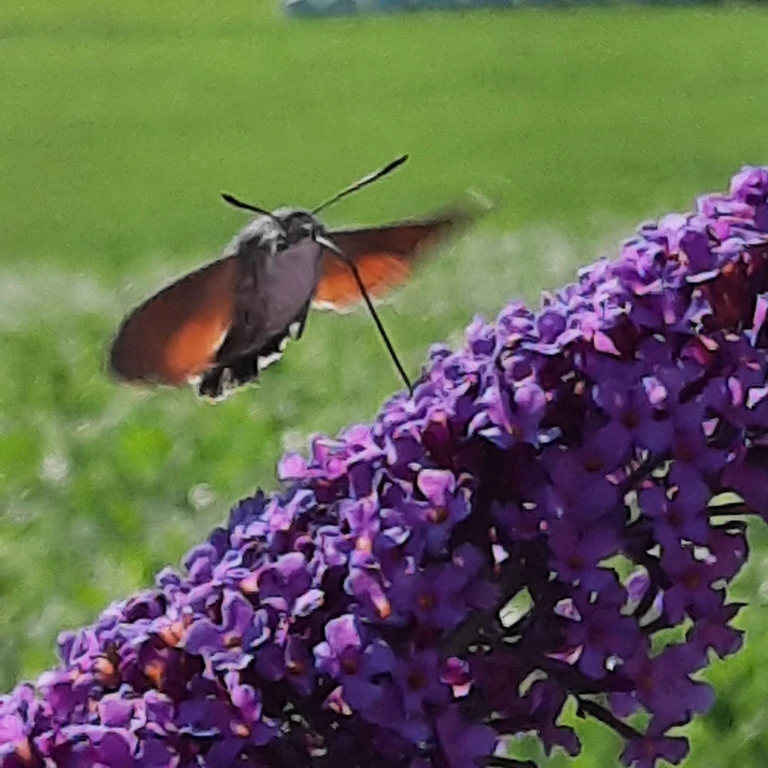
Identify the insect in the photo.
Macroglossum stellatarum
